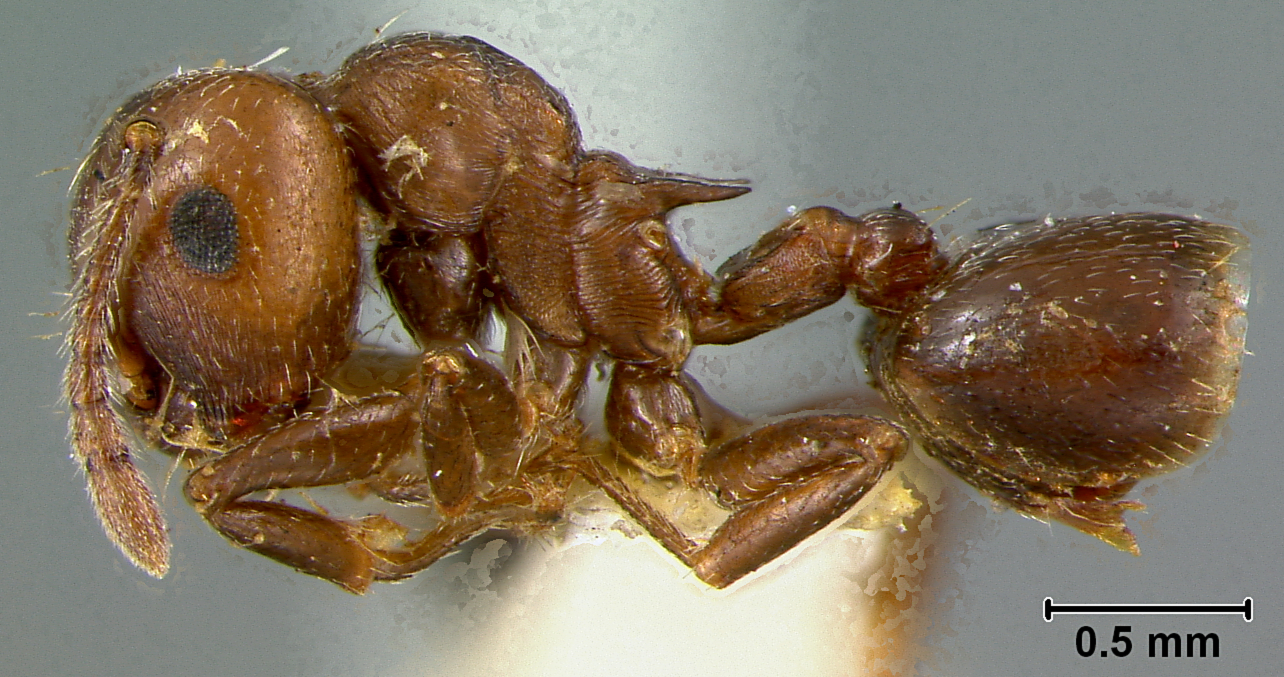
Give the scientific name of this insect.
Myrmica cerasi
